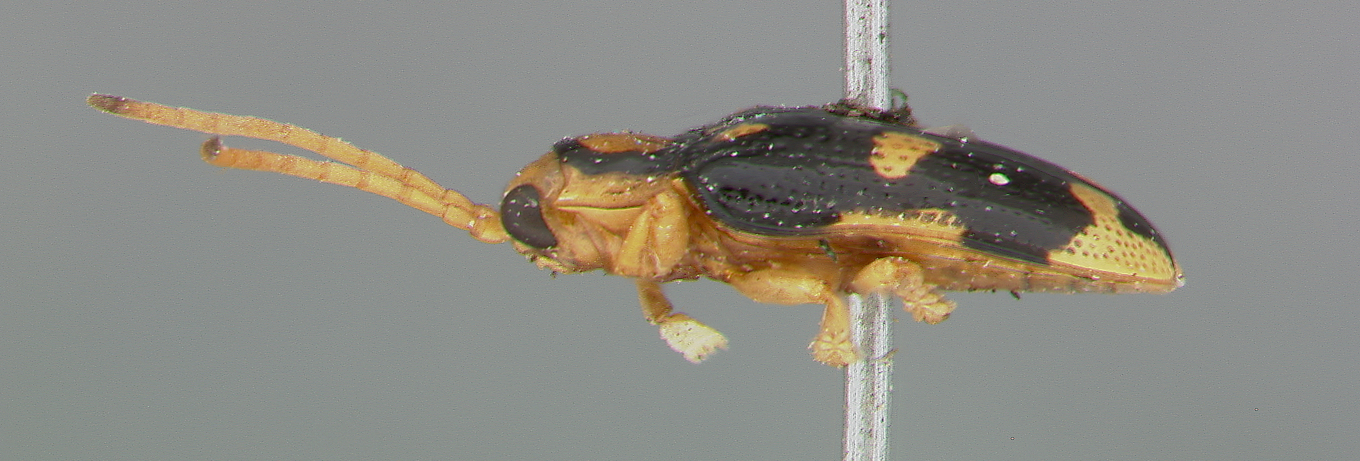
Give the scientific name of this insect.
Demothispa strandi
